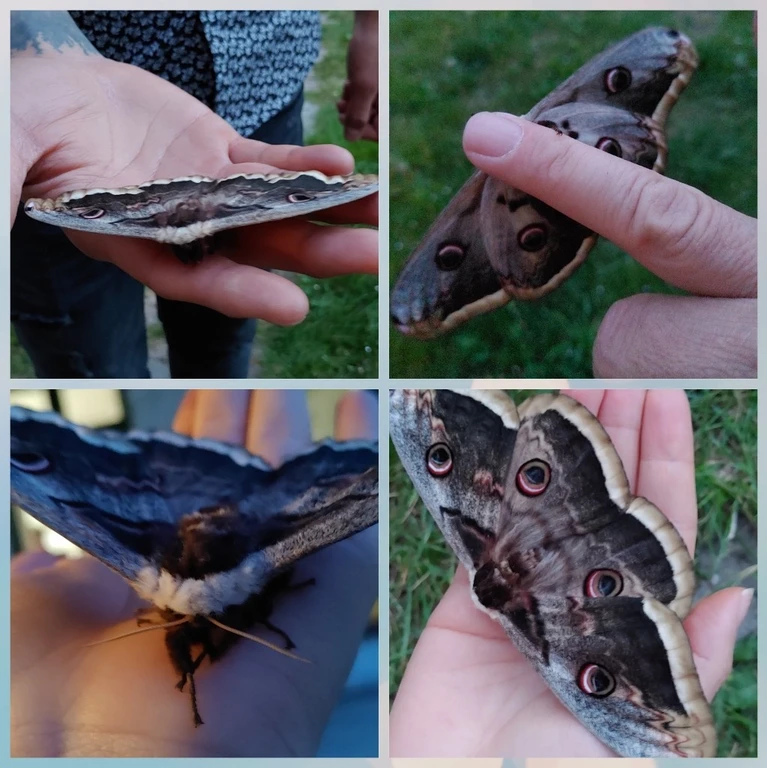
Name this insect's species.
Saturnia pyri
